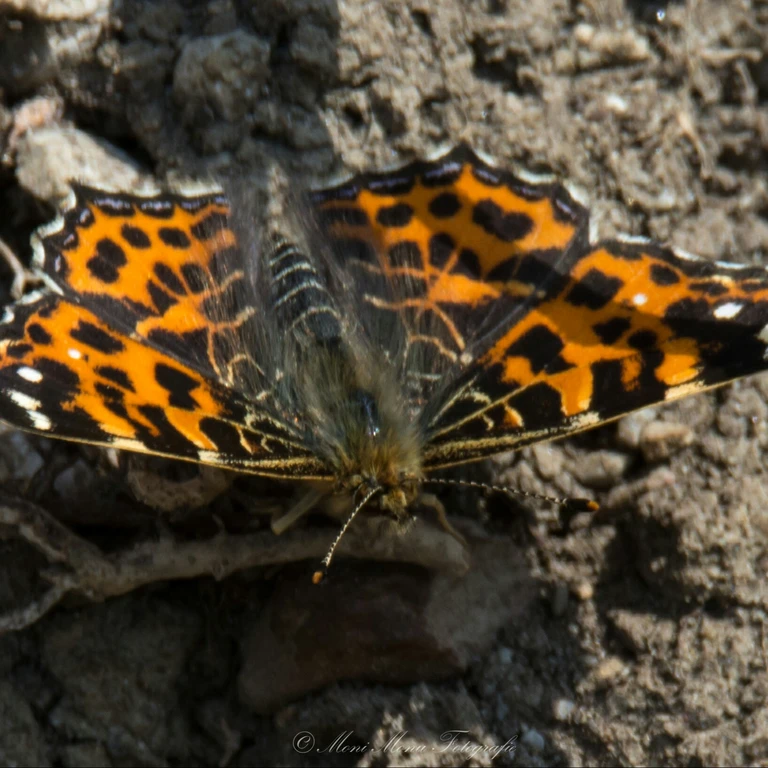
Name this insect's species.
Araschnia levana
